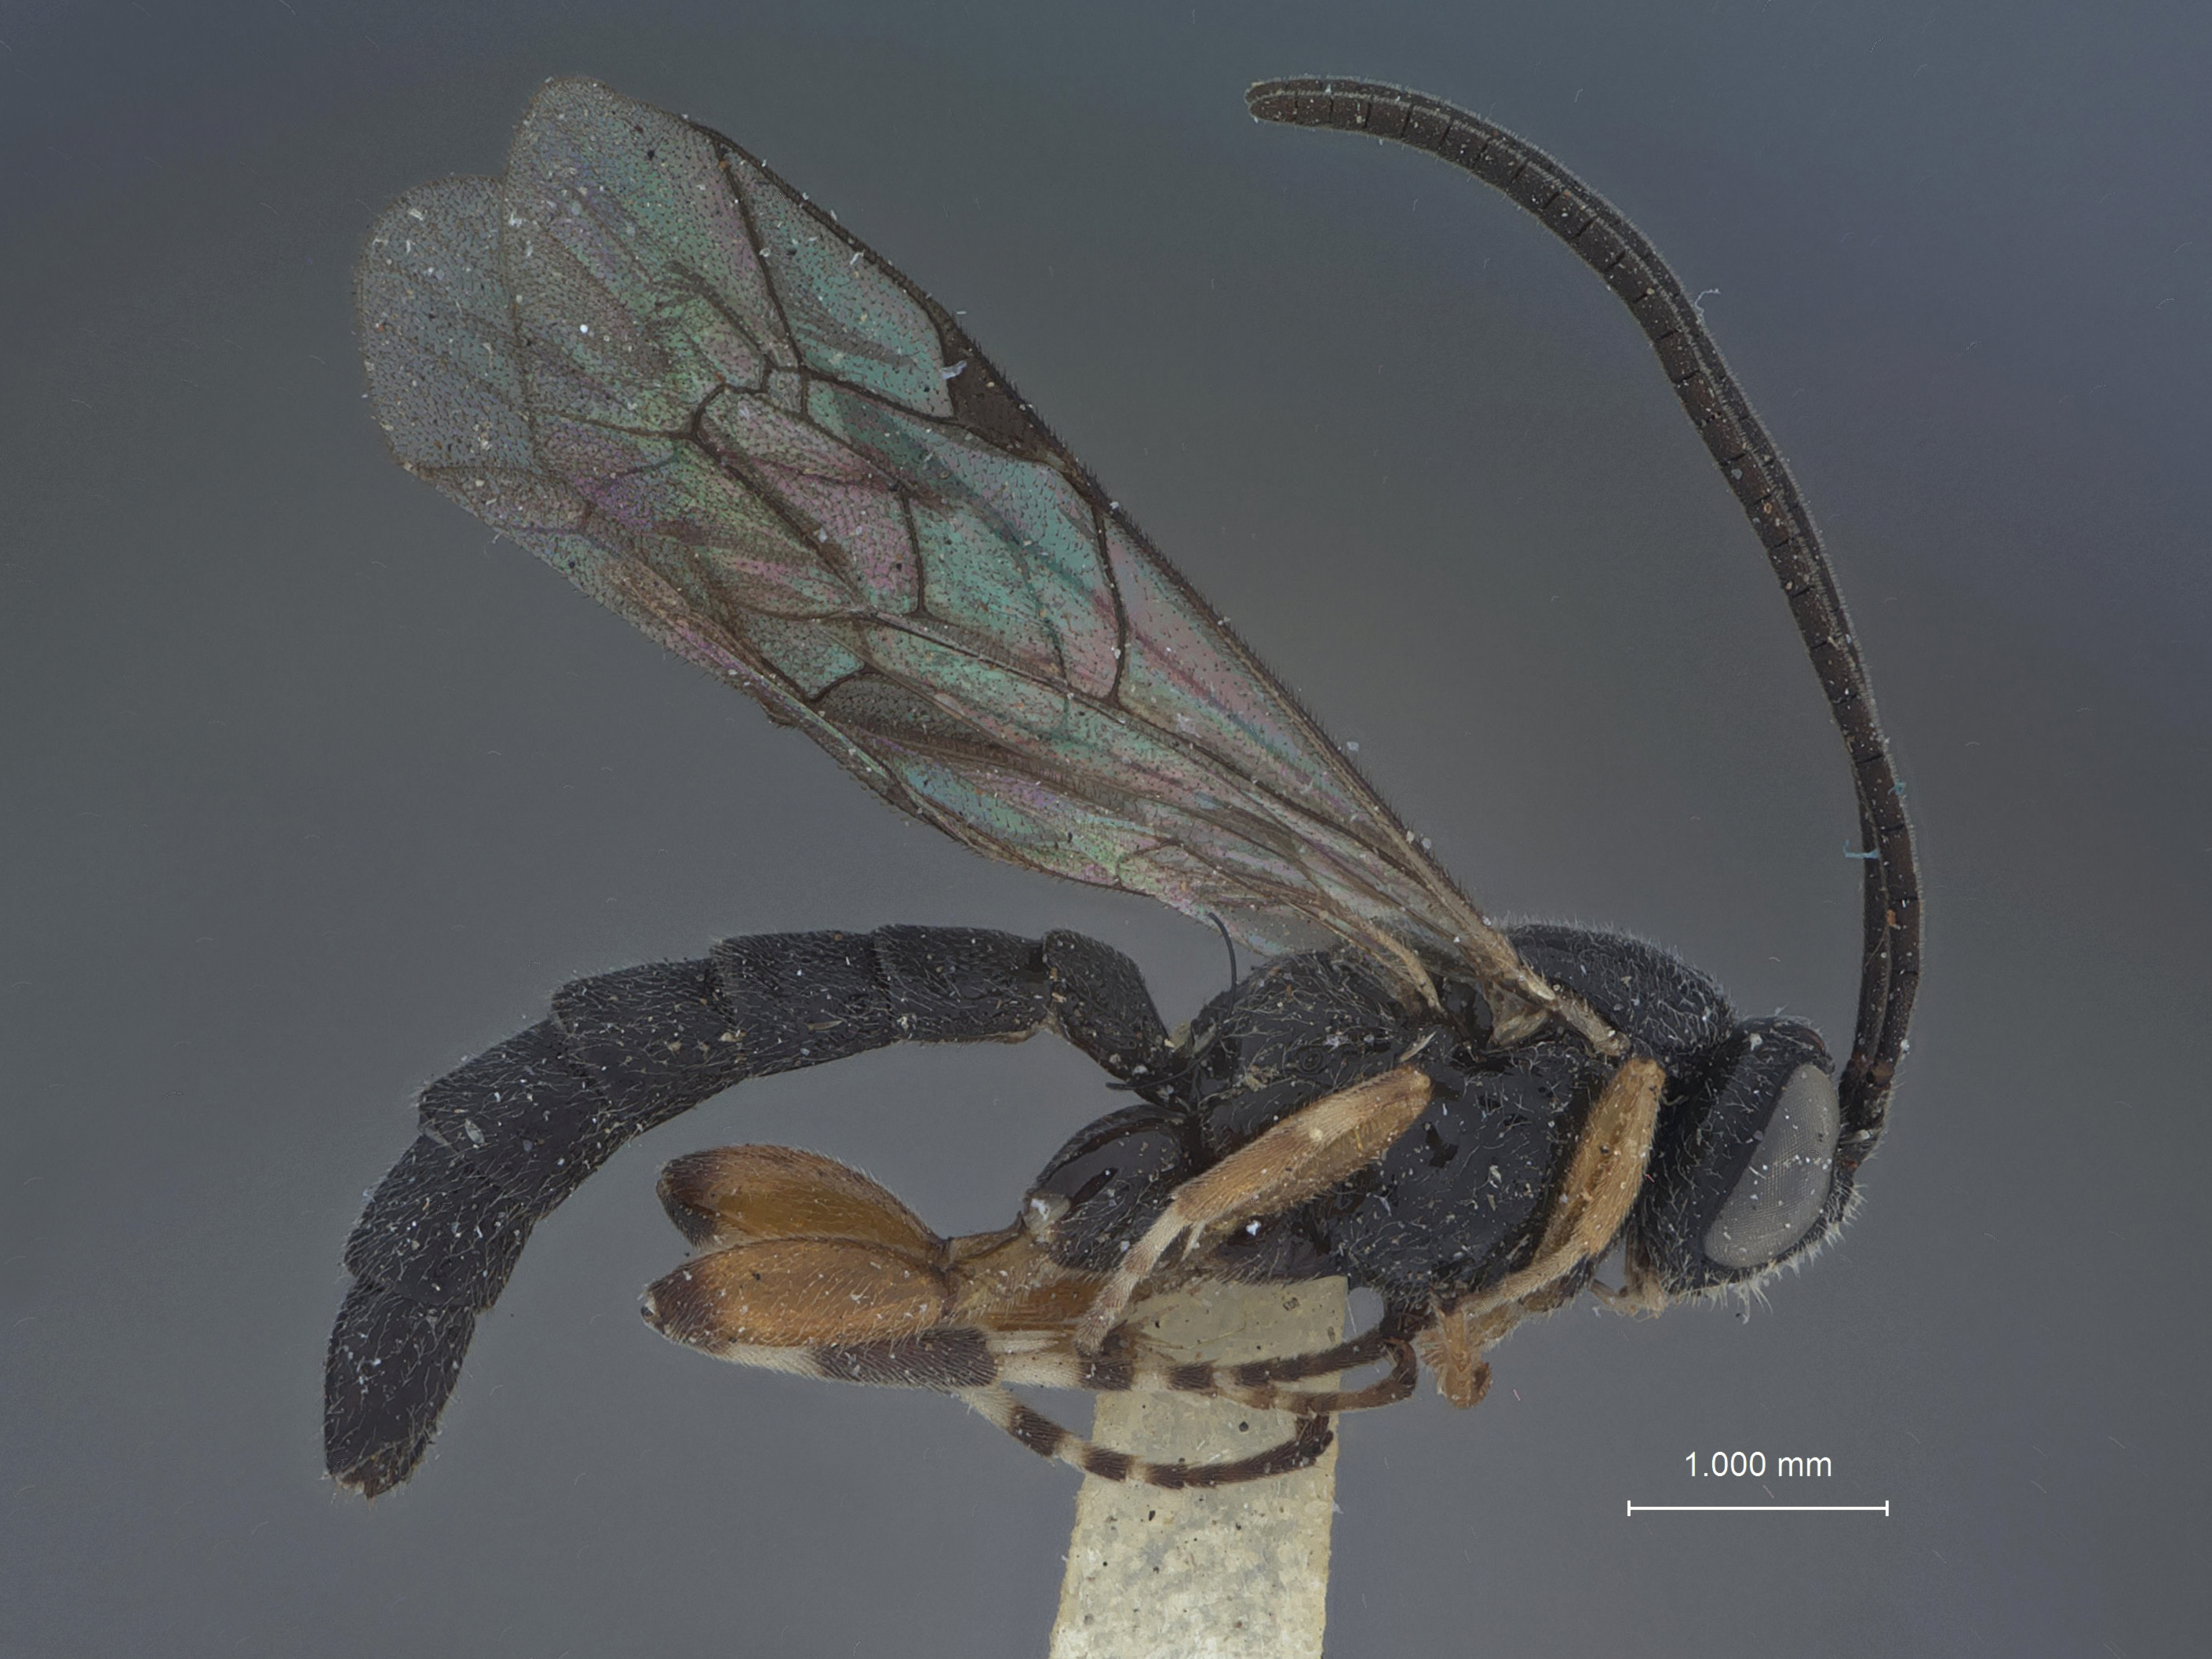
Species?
Itoplectis evetriae
